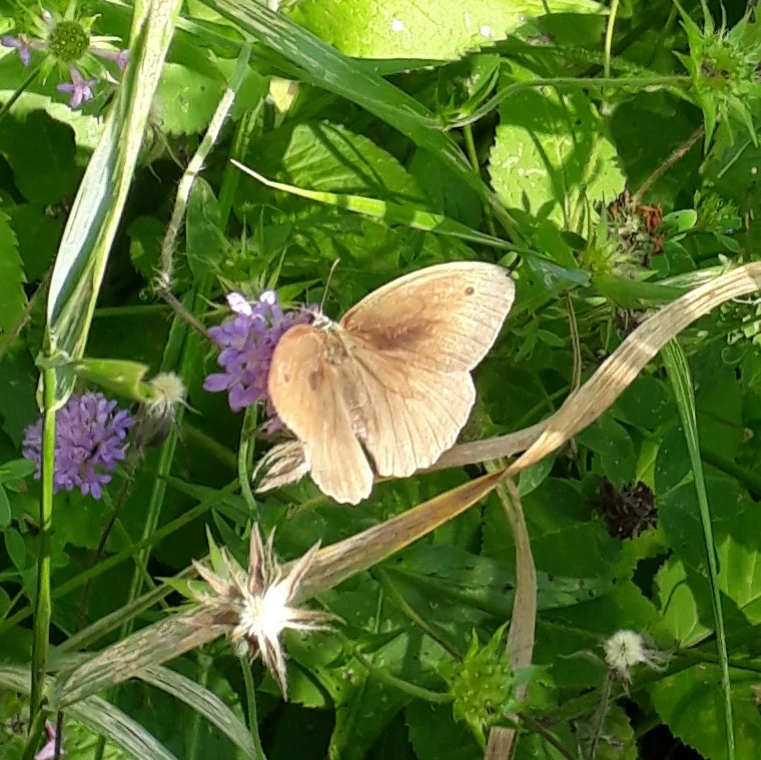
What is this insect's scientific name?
Maniola jurtina
